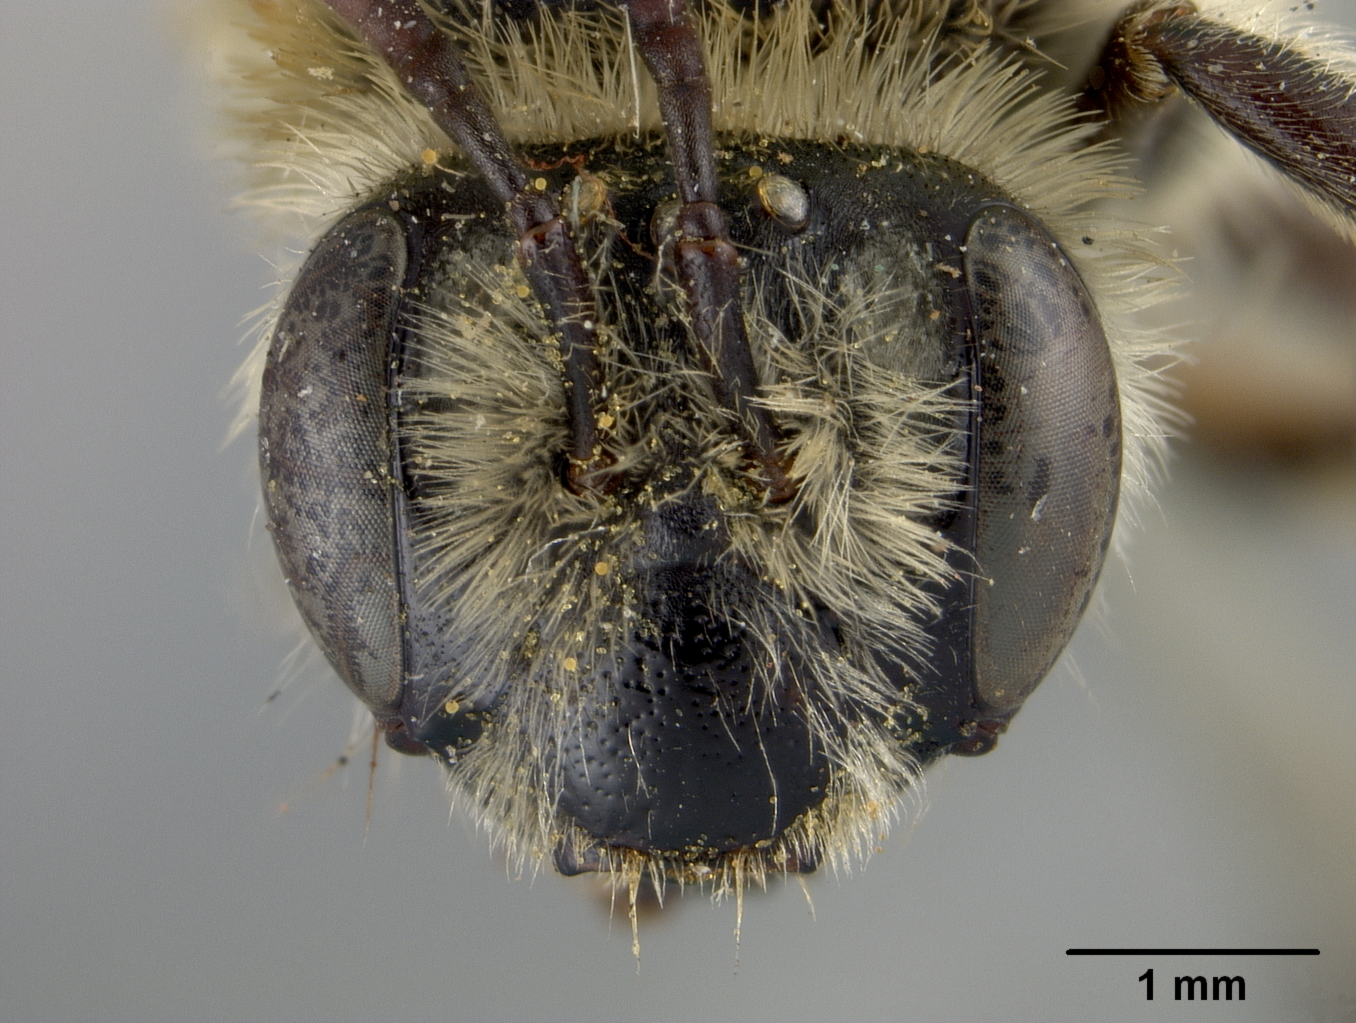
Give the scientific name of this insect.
Andrena mentzeliae
